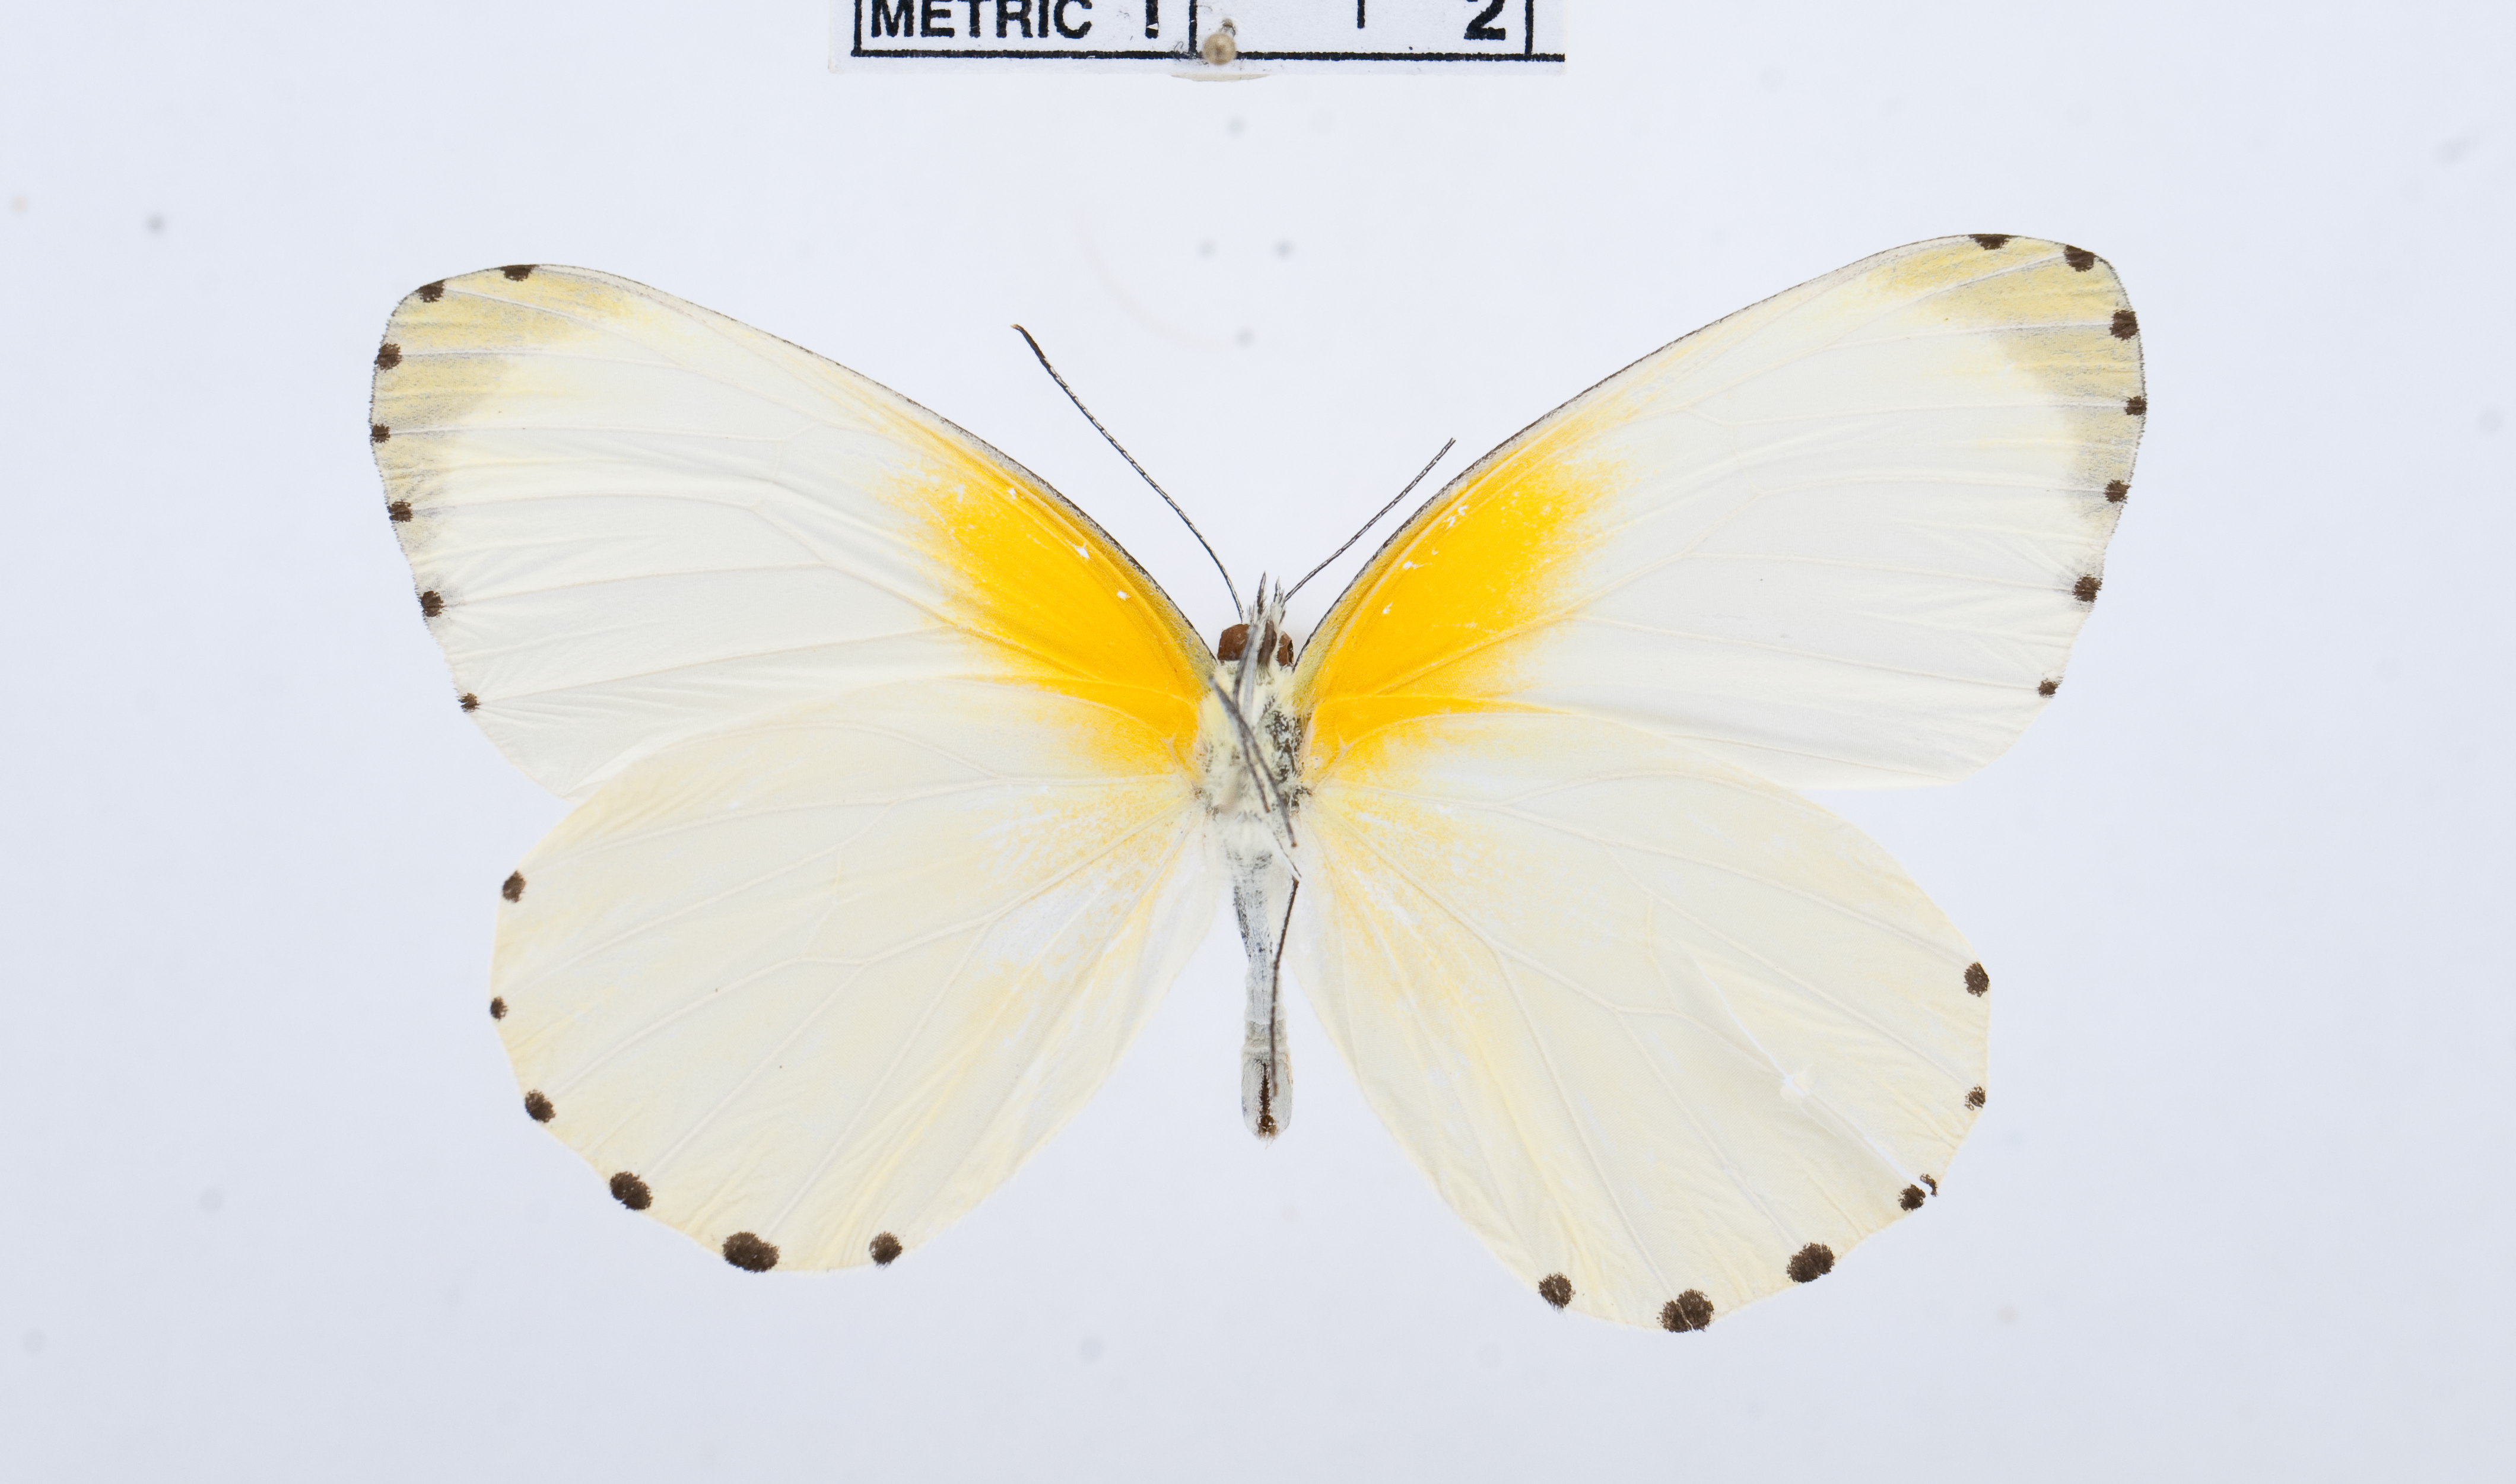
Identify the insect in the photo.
Mylothris ertli
